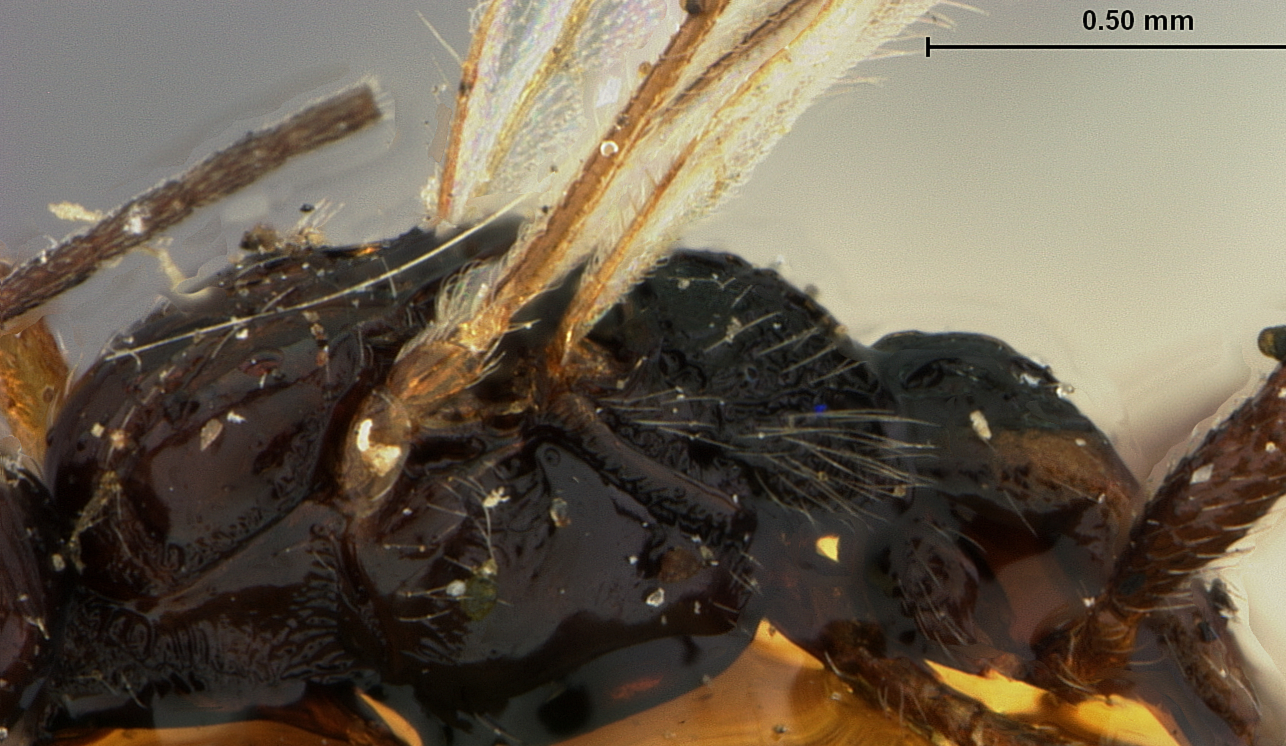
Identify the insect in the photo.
Hormius americanus
